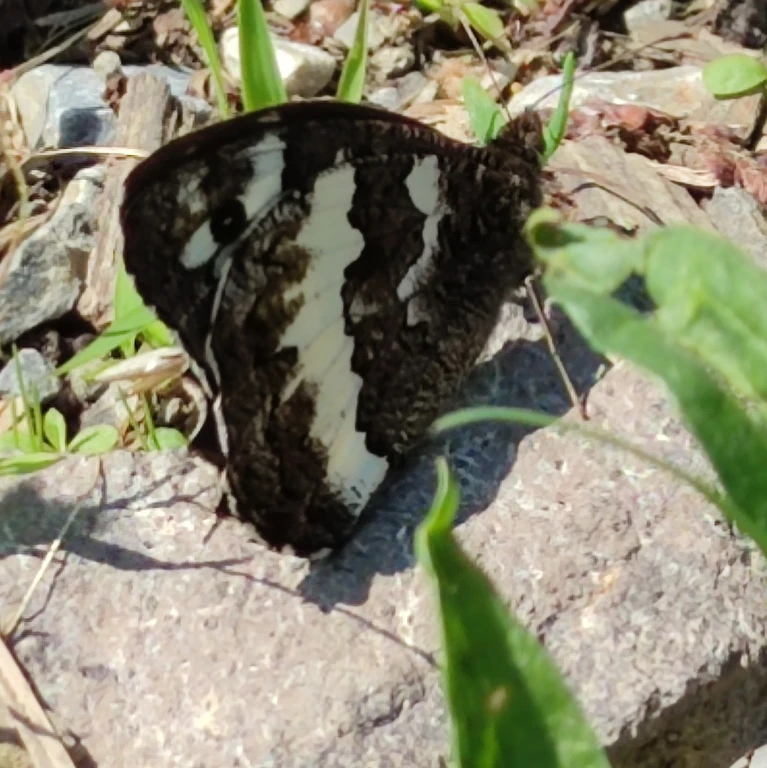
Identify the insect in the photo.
Brintesia circe
